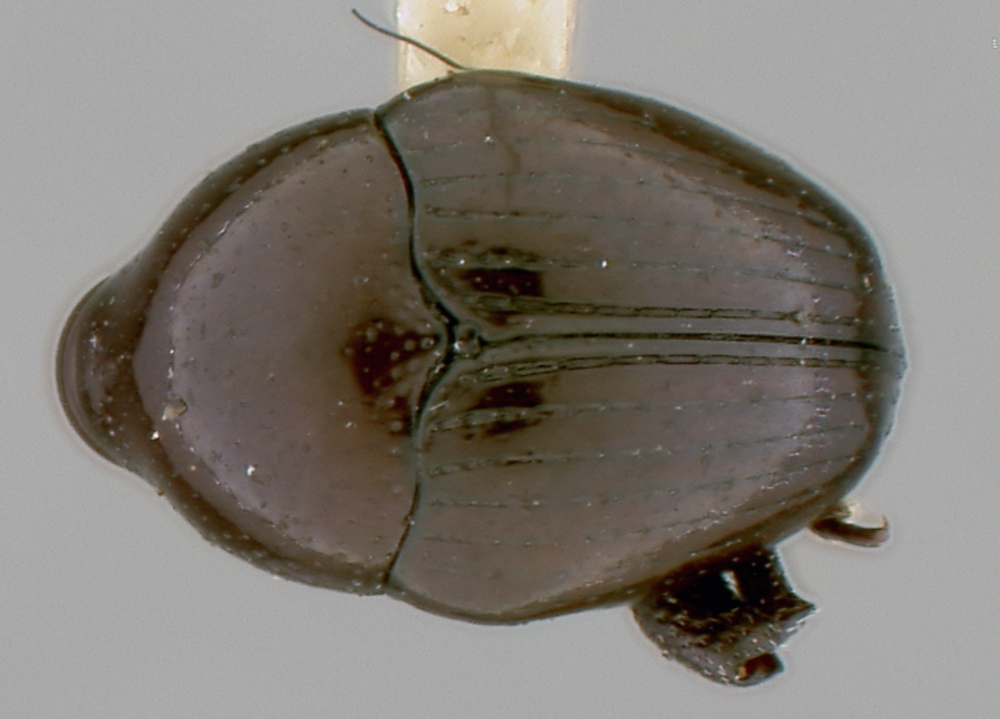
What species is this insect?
Hiotus stolidus
